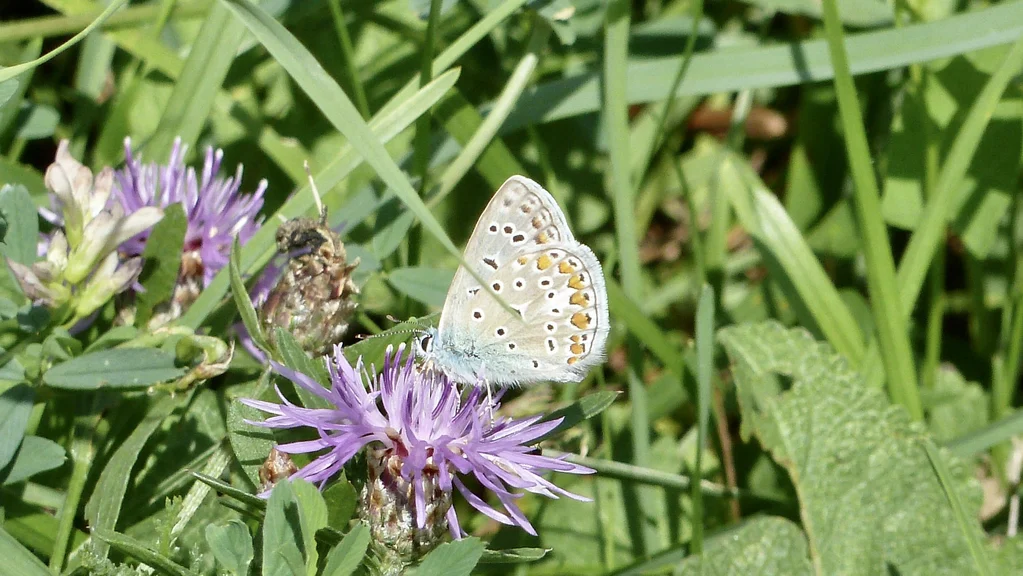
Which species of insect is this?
Polyommatus icarus
